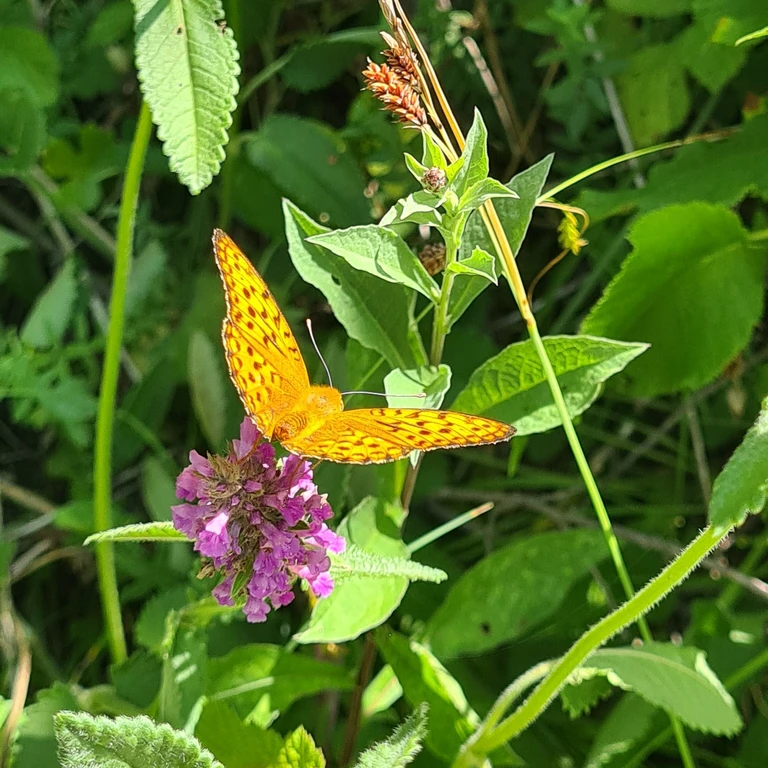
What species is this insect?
Fabriciana adippe
